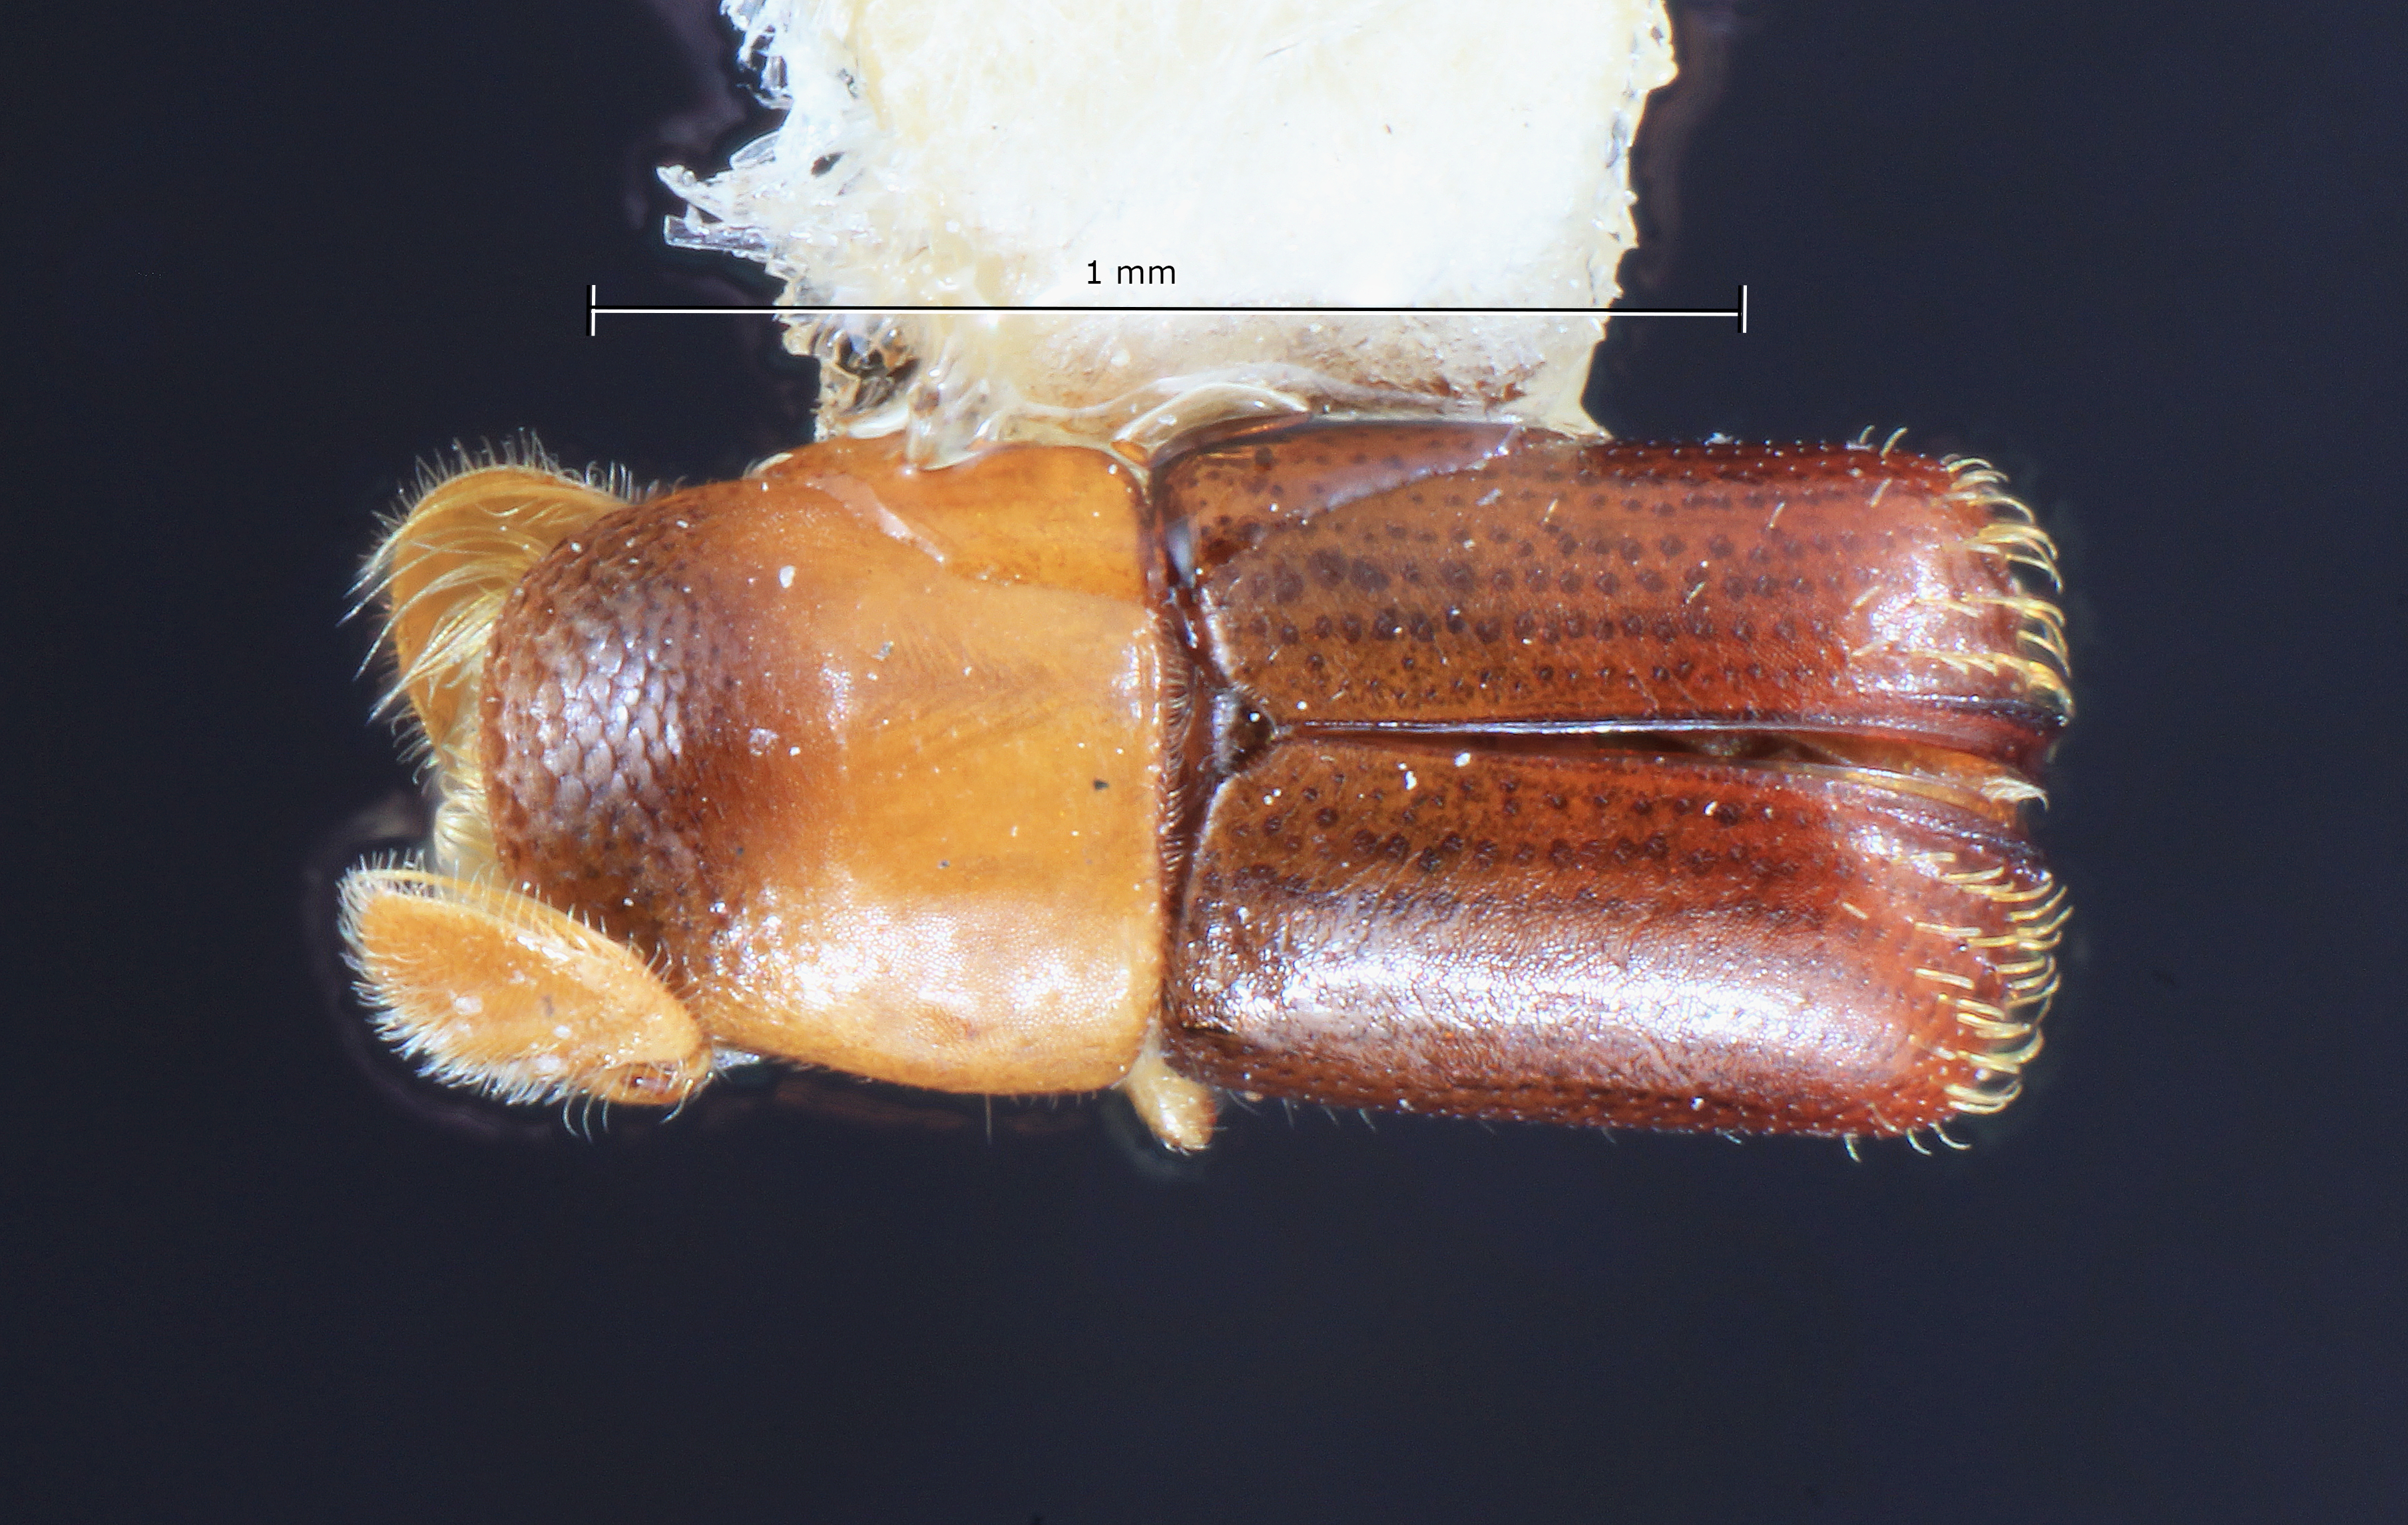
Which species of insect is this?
Corthylus suturifer
